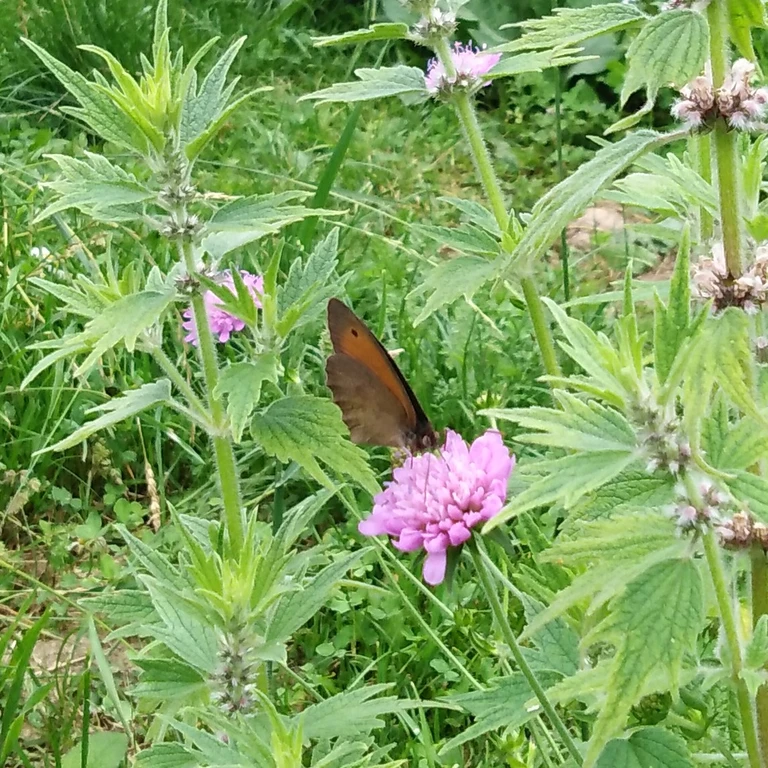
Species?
Maniola jurtina
